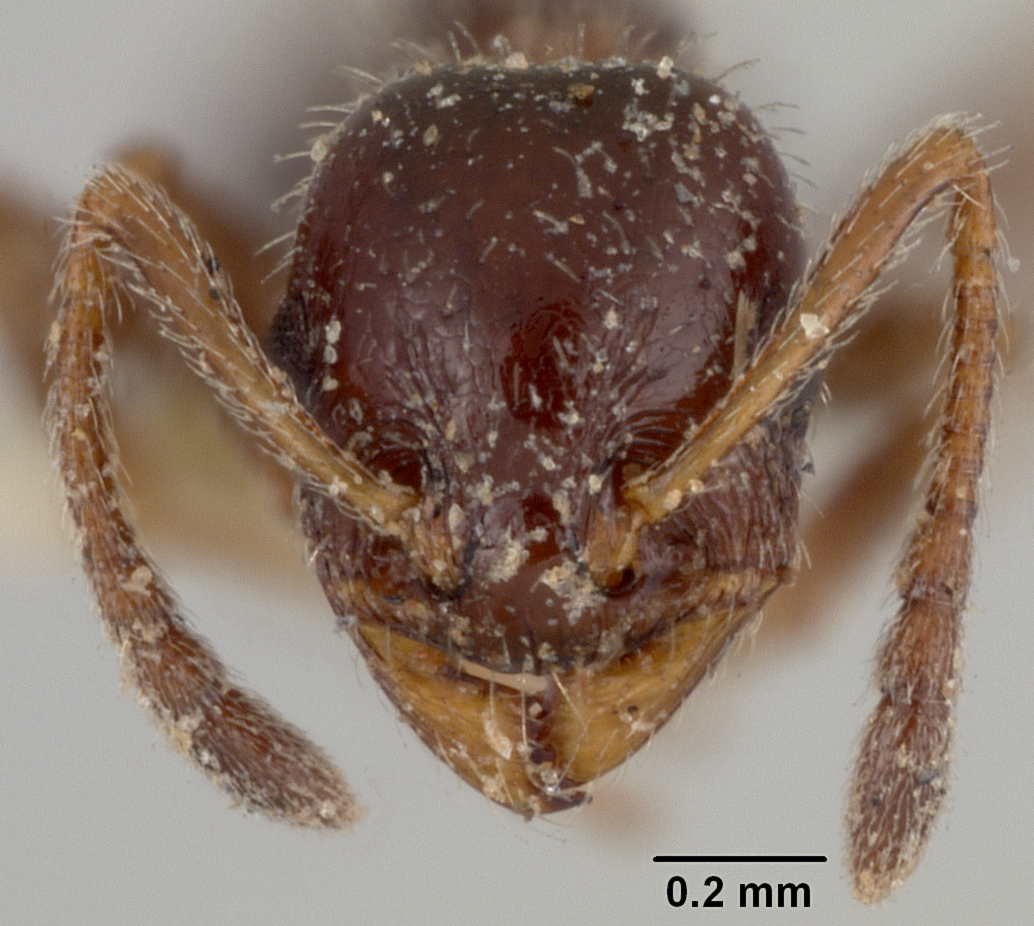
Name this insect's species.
Leptothorax pergandei
